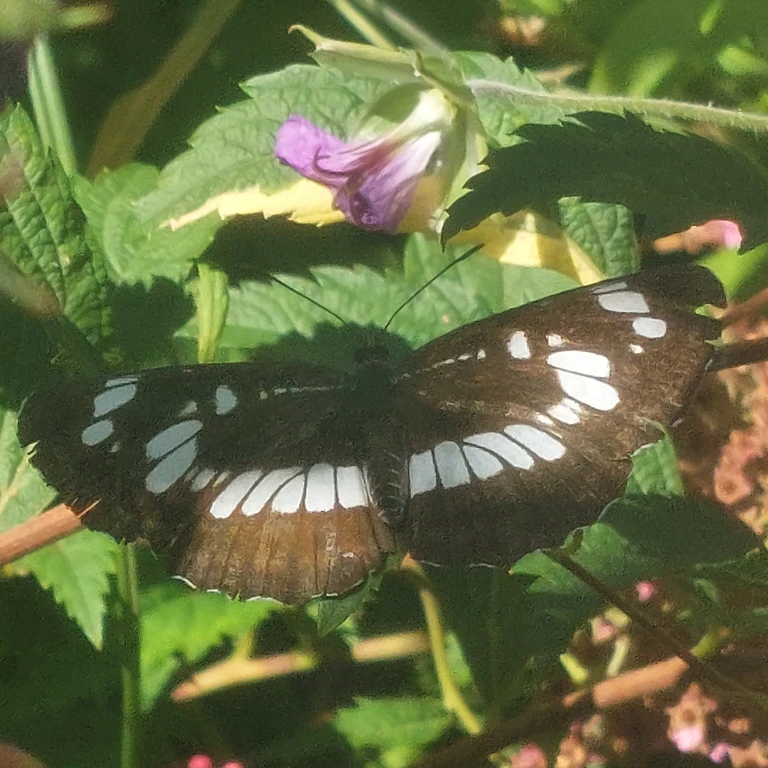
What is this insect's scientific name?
Neptis rivularis
